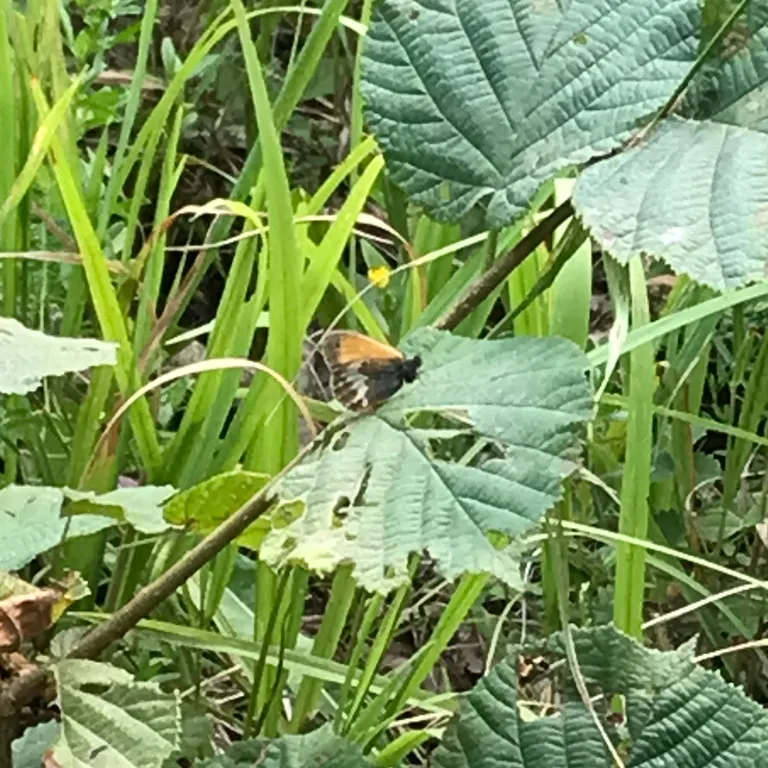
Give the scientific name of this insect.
Coenonympha arcania
